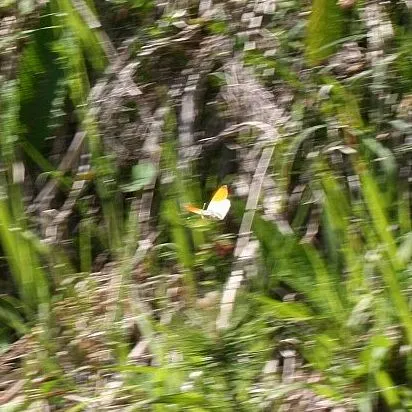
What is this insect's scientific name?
Anthocharis cardamines
